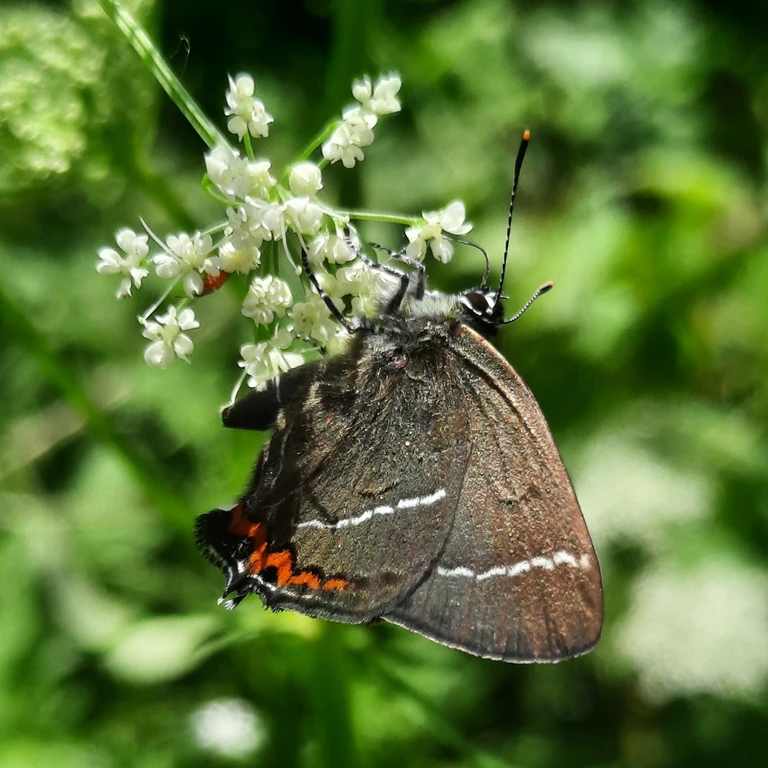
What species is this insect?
Satyrium w-album
